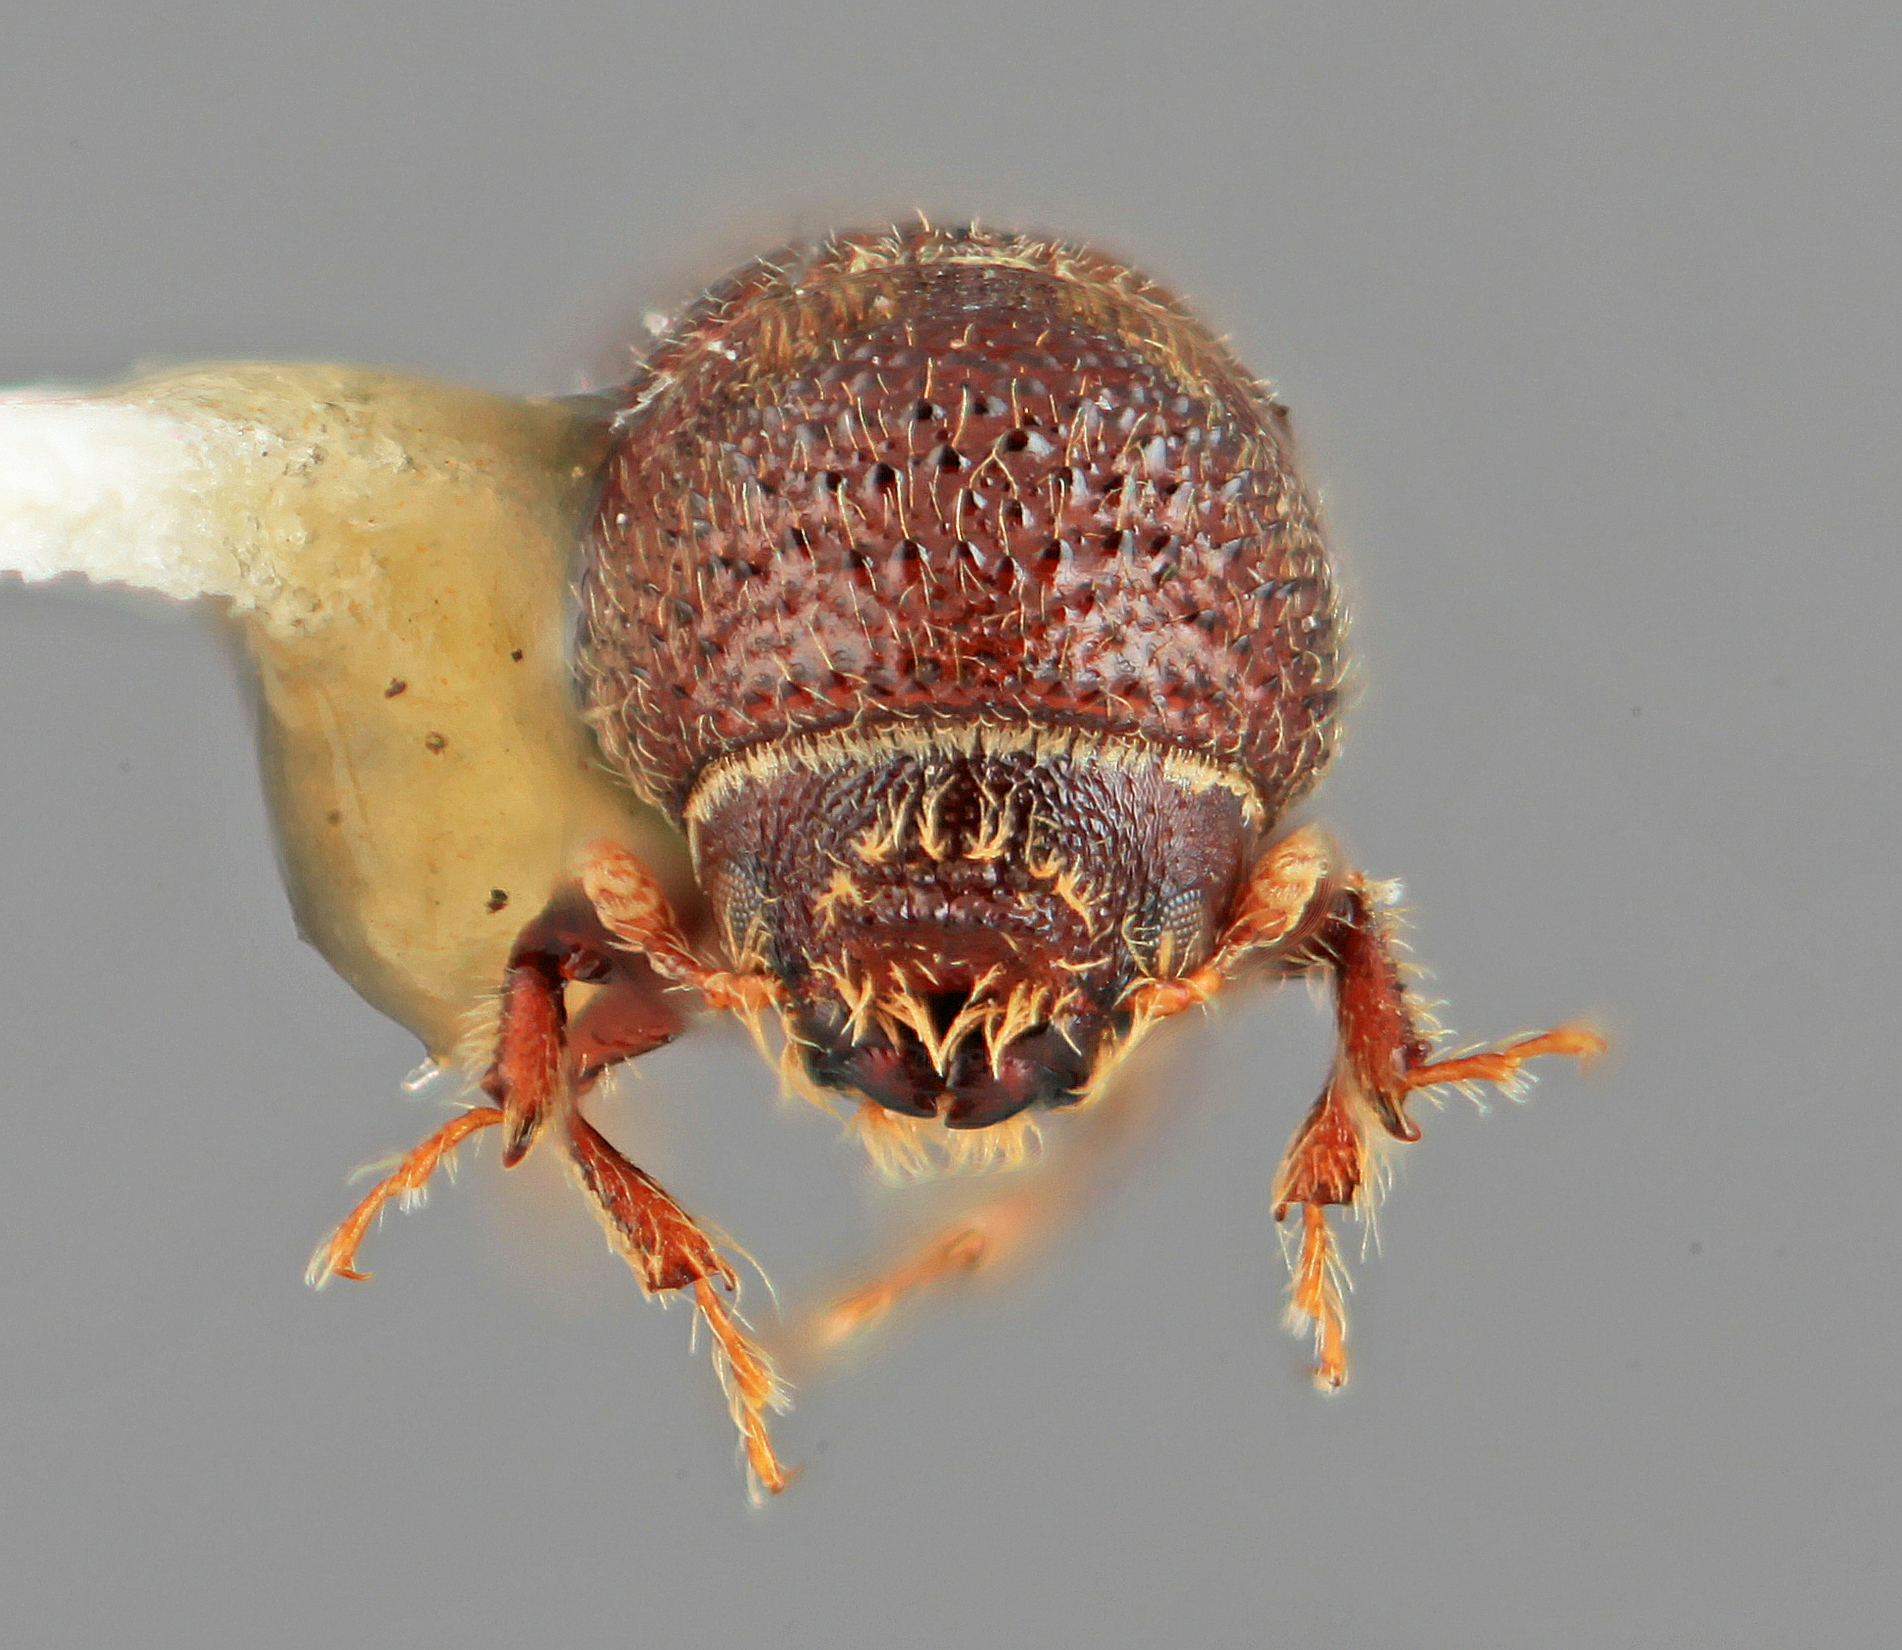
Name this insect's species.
Hylocurus femineus
